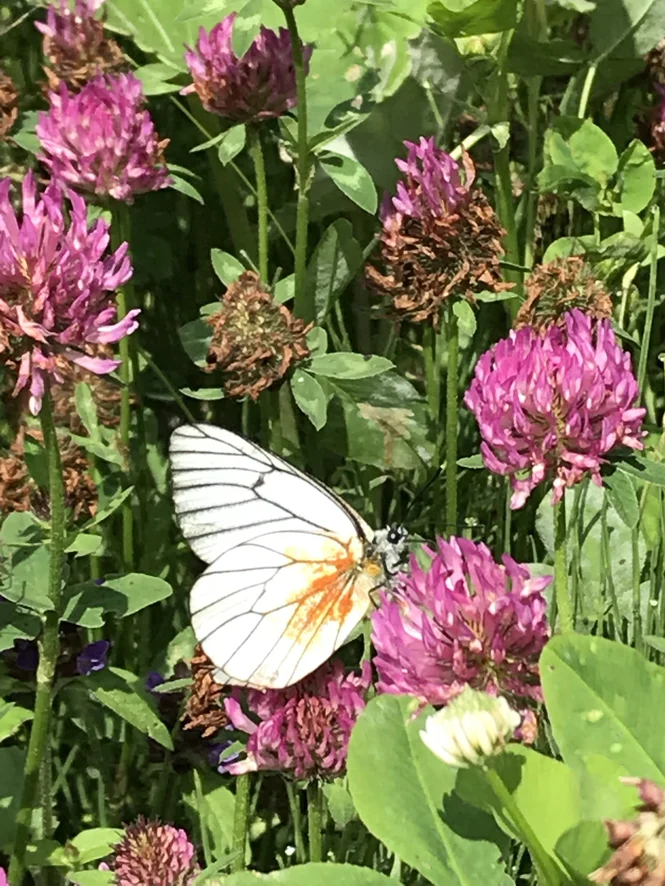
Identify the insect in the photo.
Aporia crataegi
